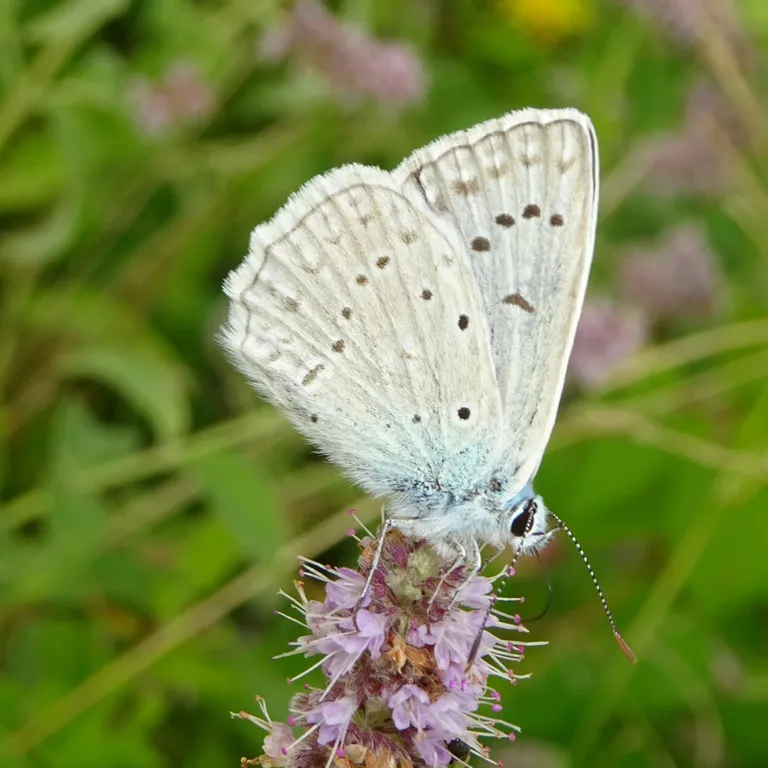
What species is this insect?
Polyommatus daphnis
